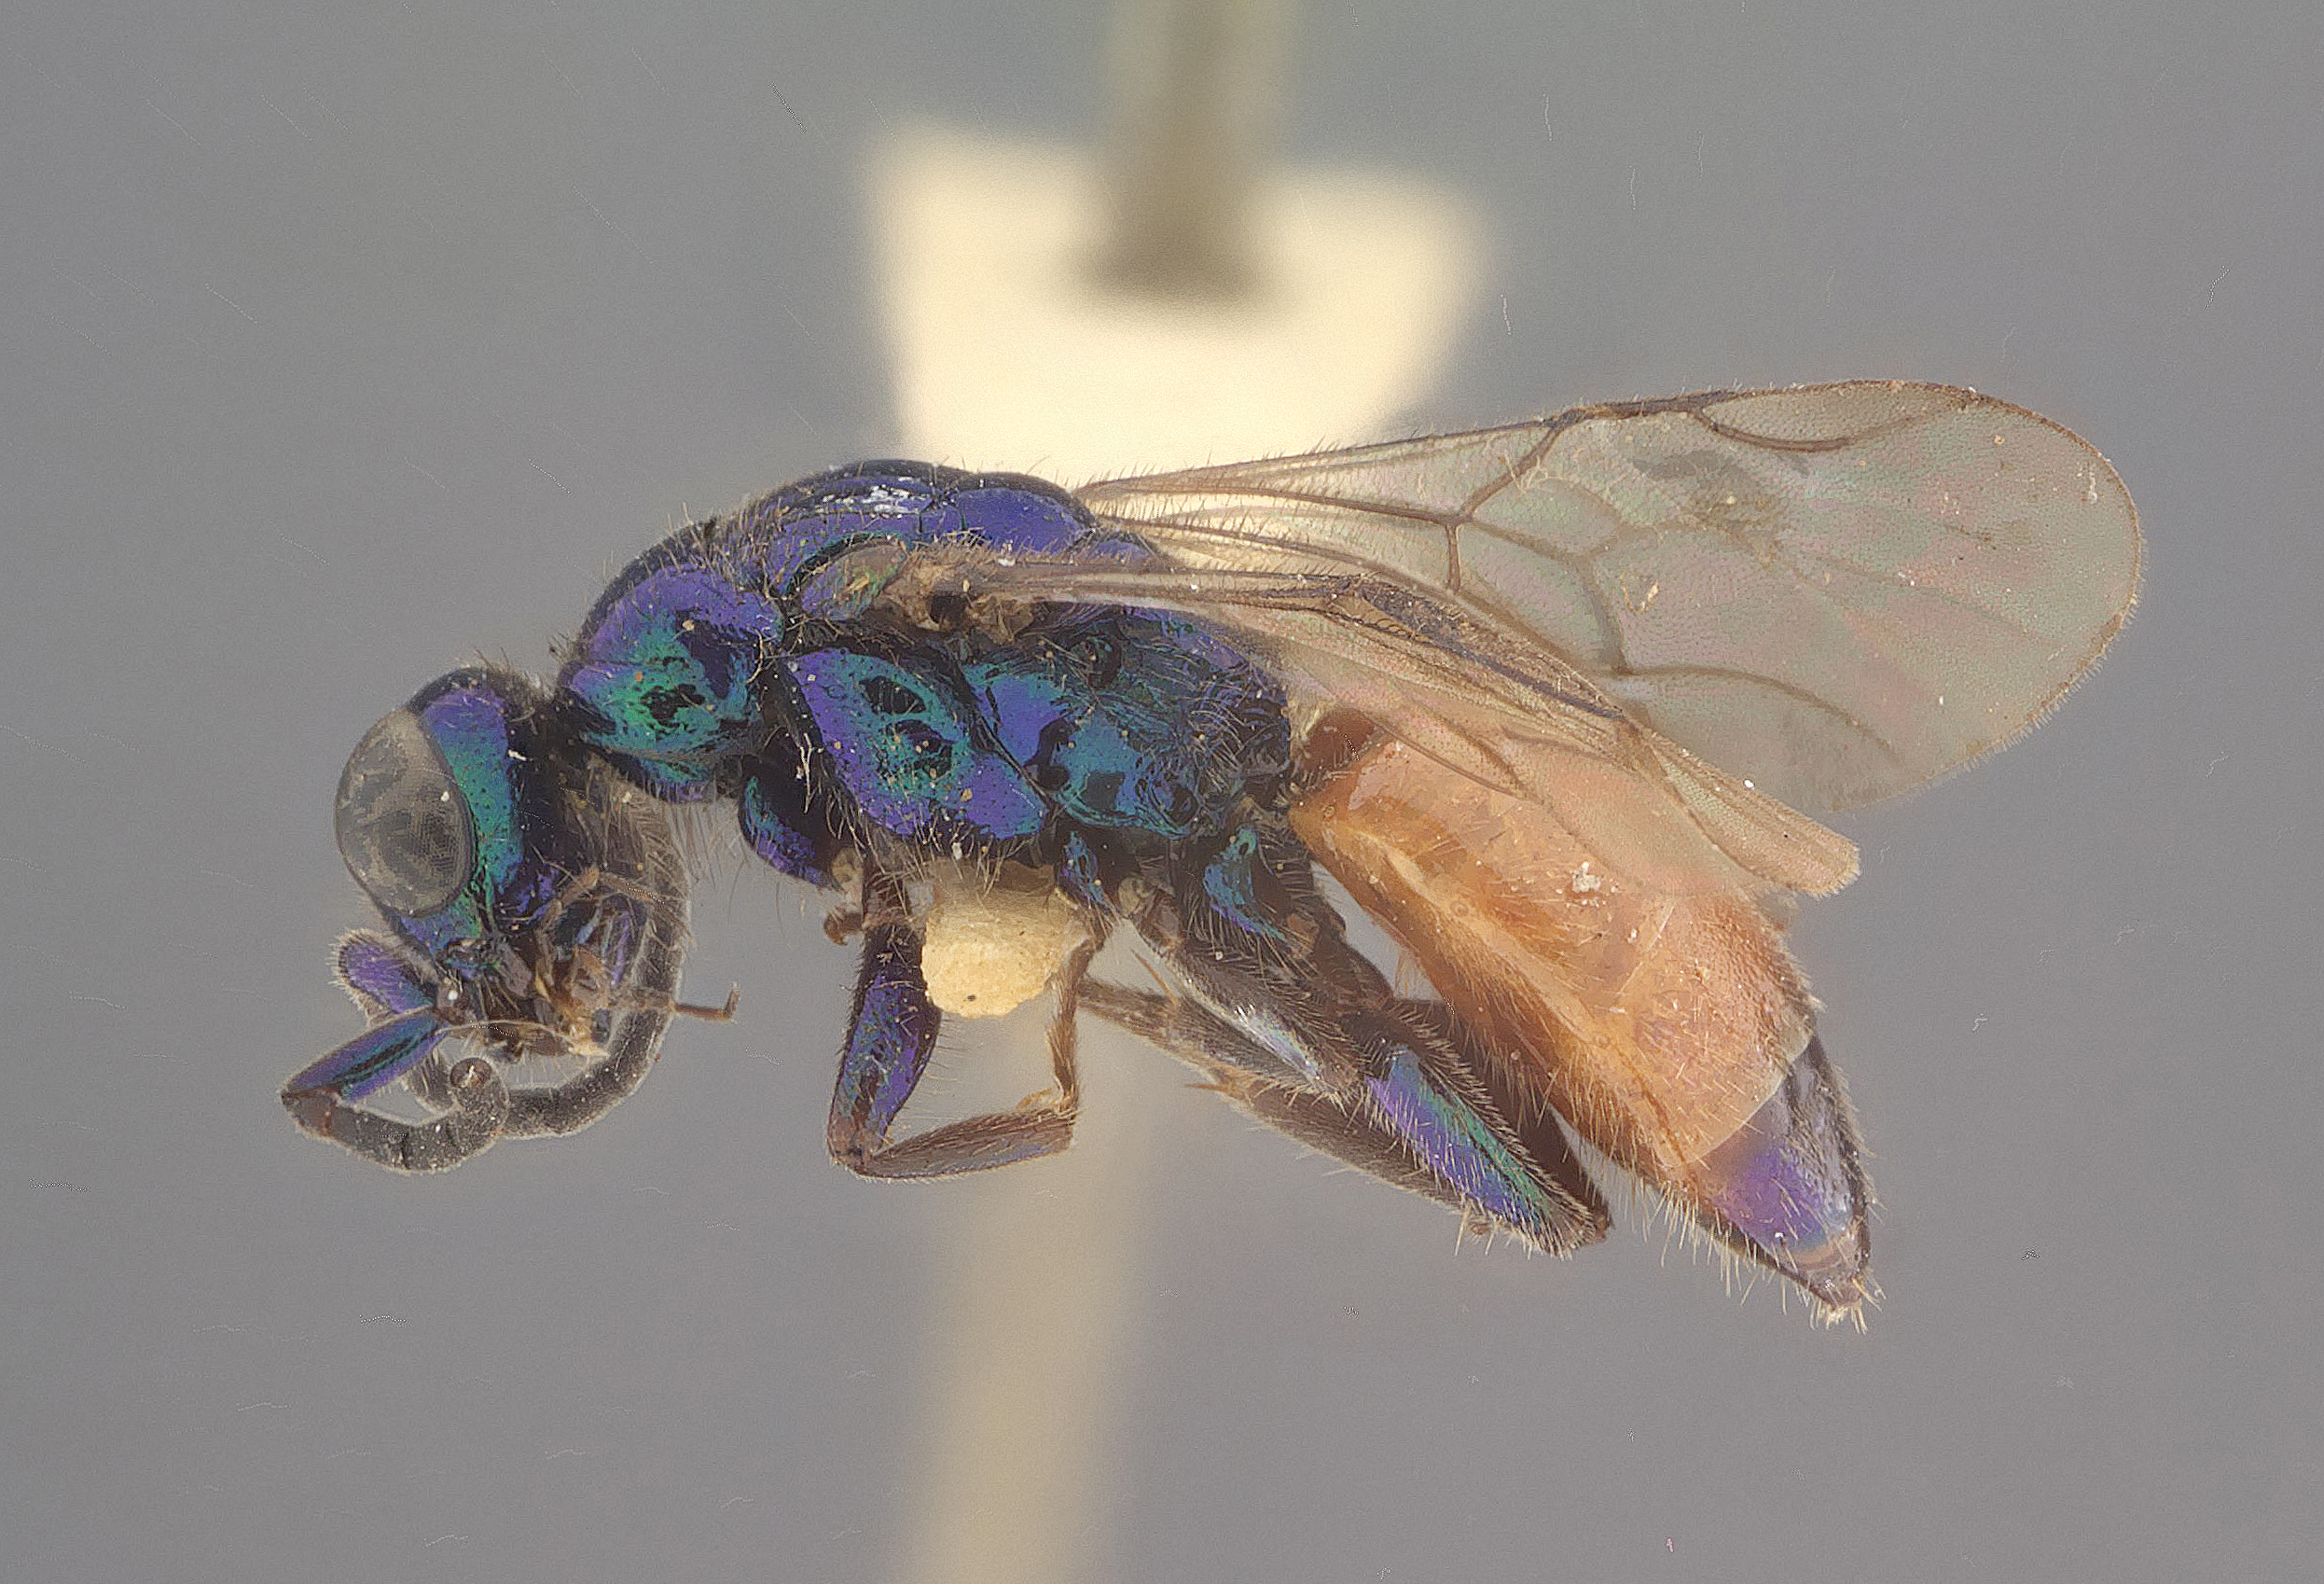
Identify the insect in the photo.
Cleptes blaisdelli
